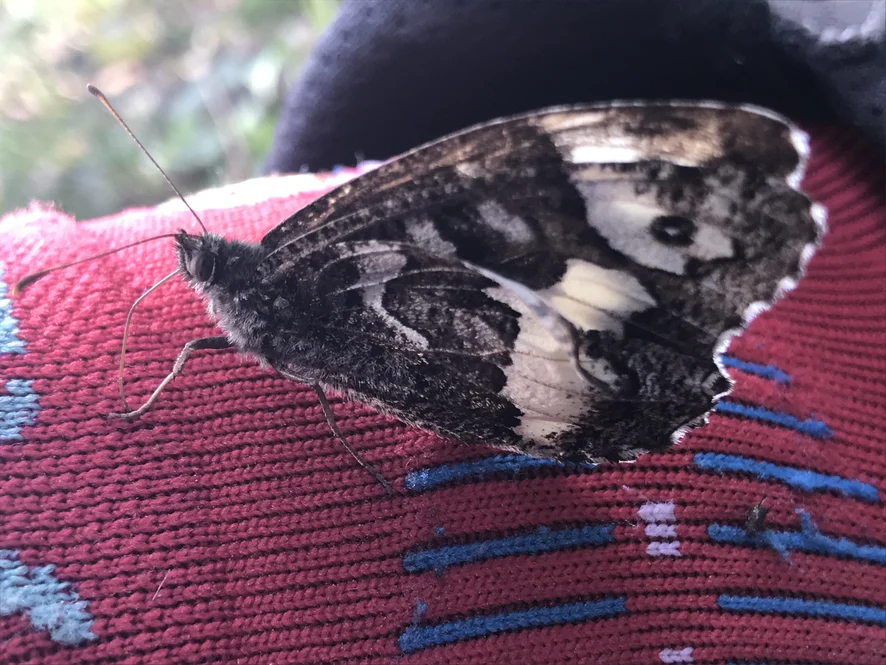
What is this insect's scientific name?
Brintesia circe
